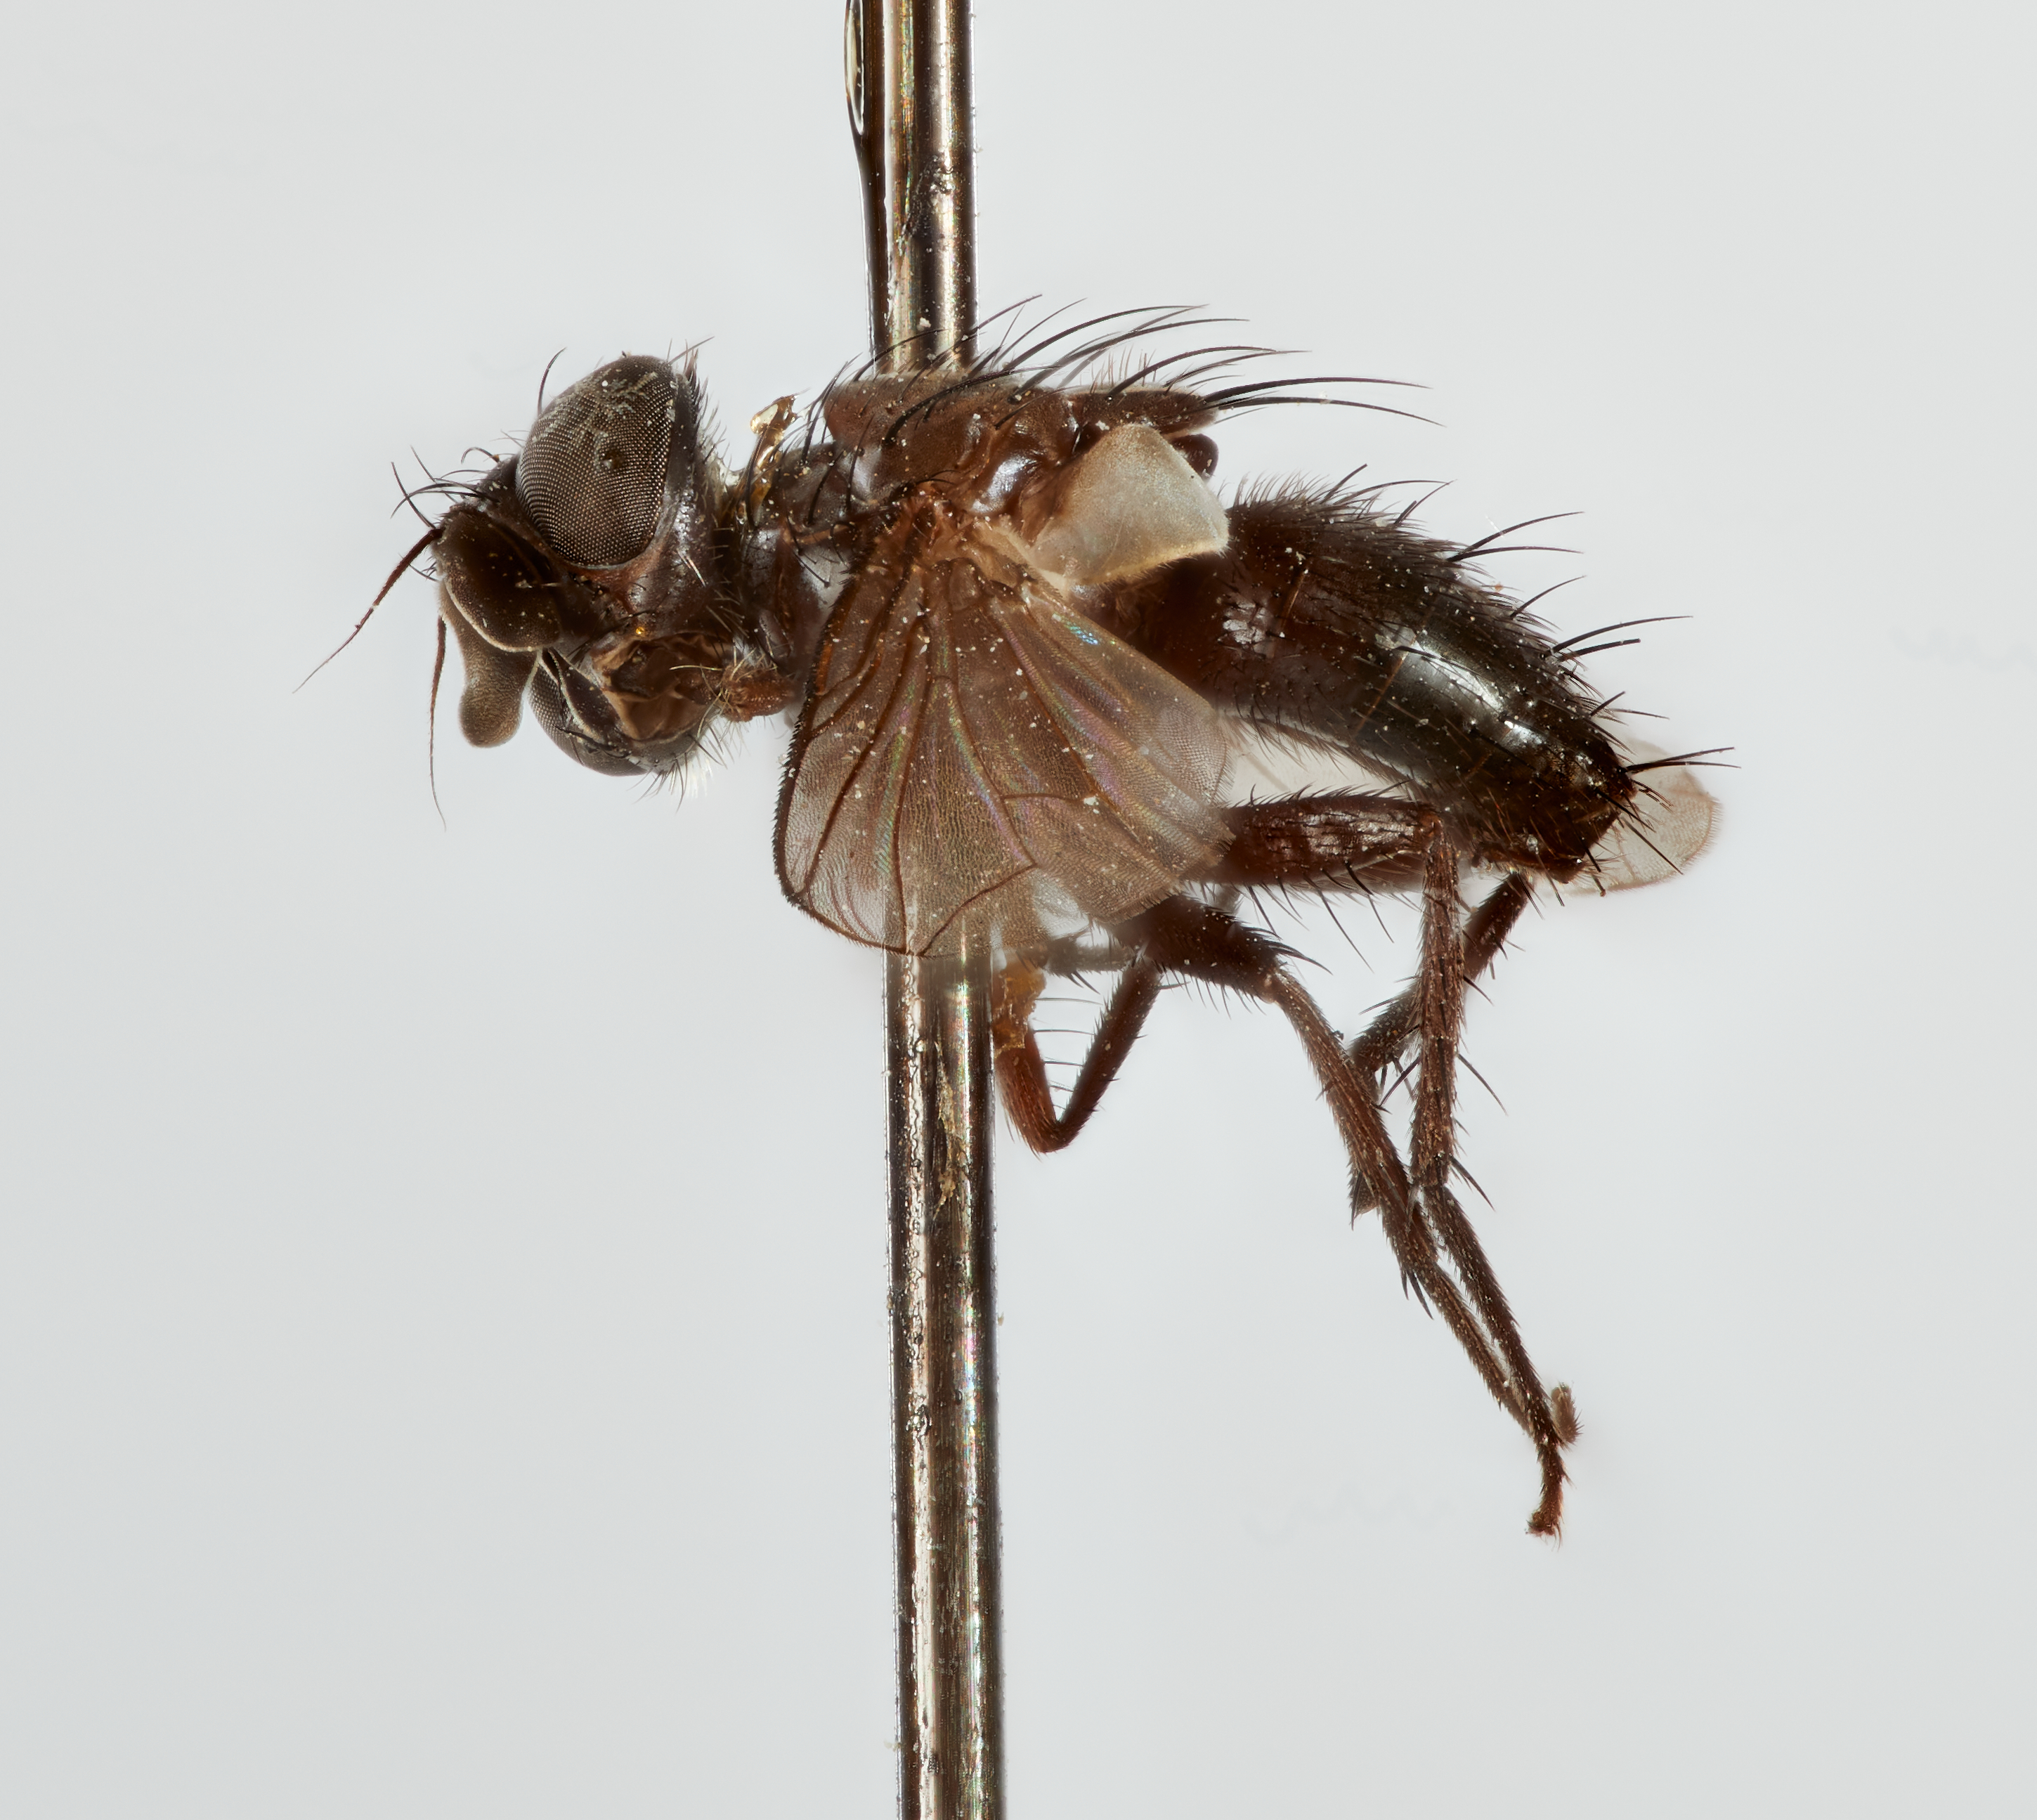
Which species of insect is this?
Elephantocera greenei
